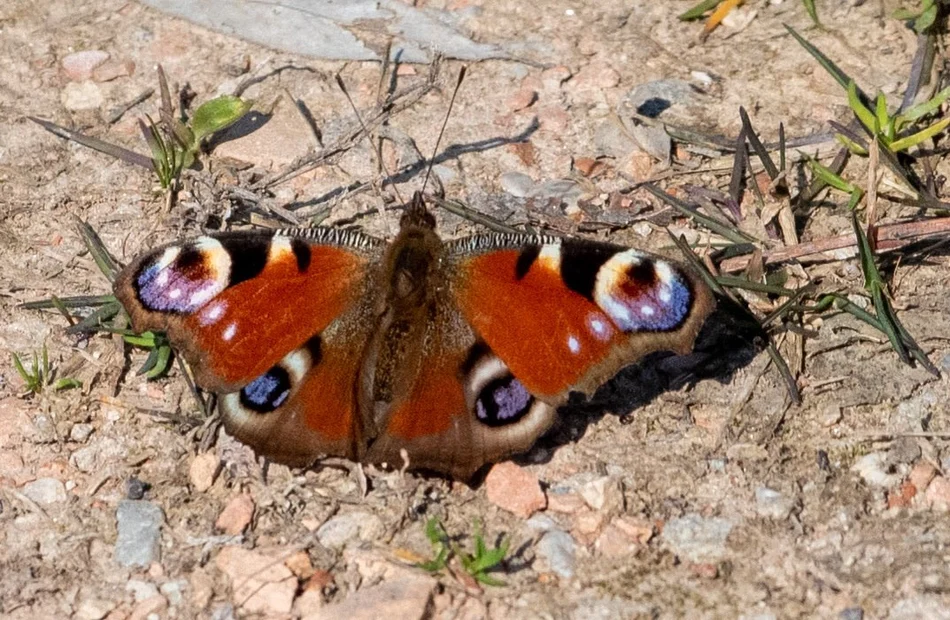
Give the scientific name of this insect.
Aglais io
